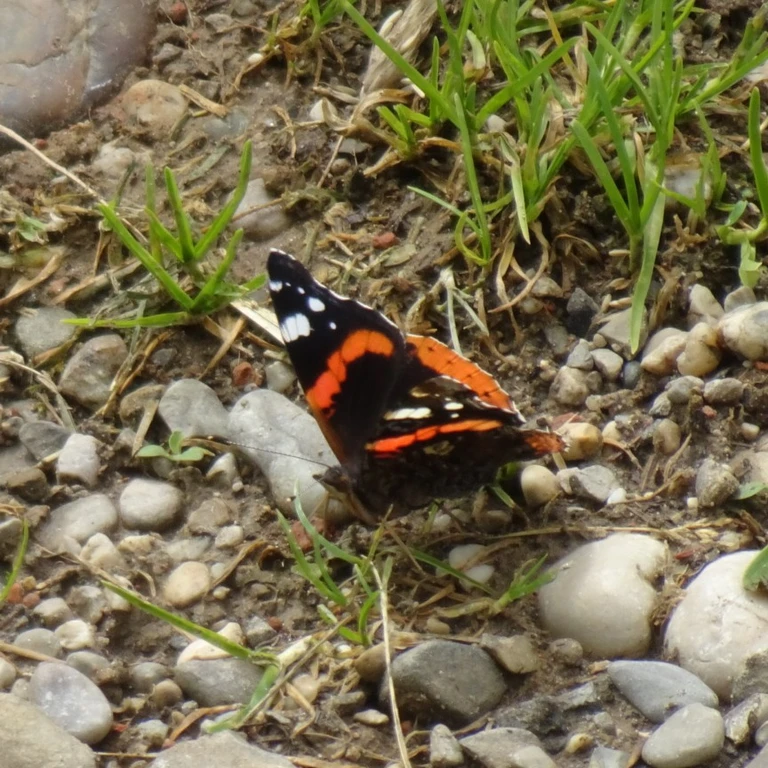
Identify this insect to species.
Vanessa atalanta
